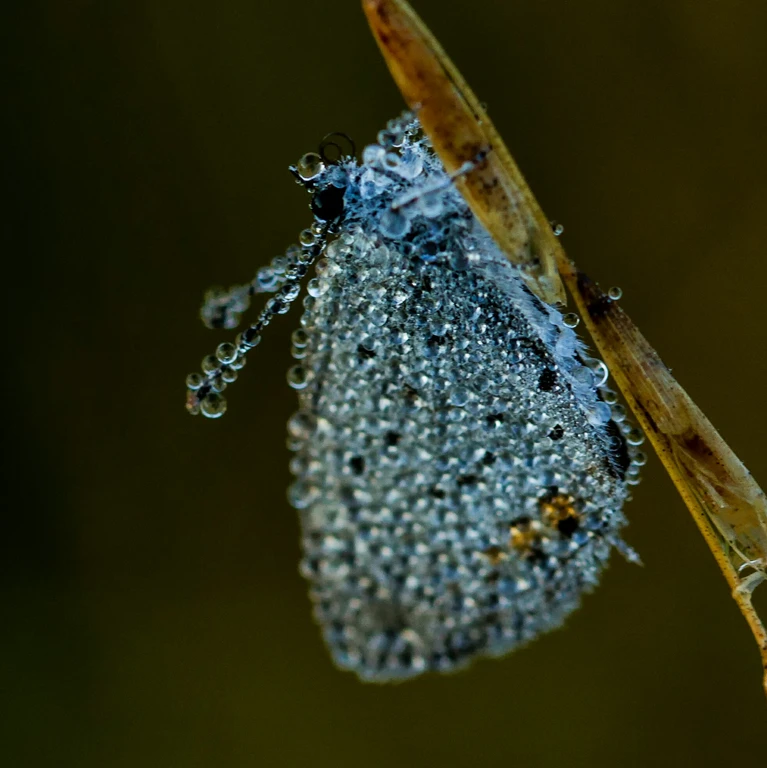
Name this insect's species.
Cupido argiades (also Elkalyce argiades)
